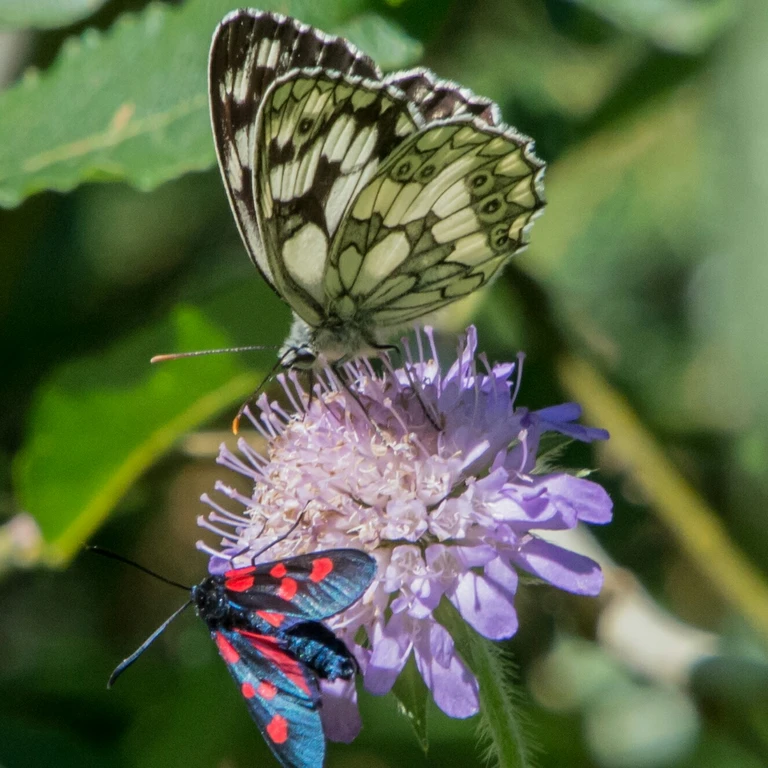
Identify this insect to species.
Melanargia galathea
